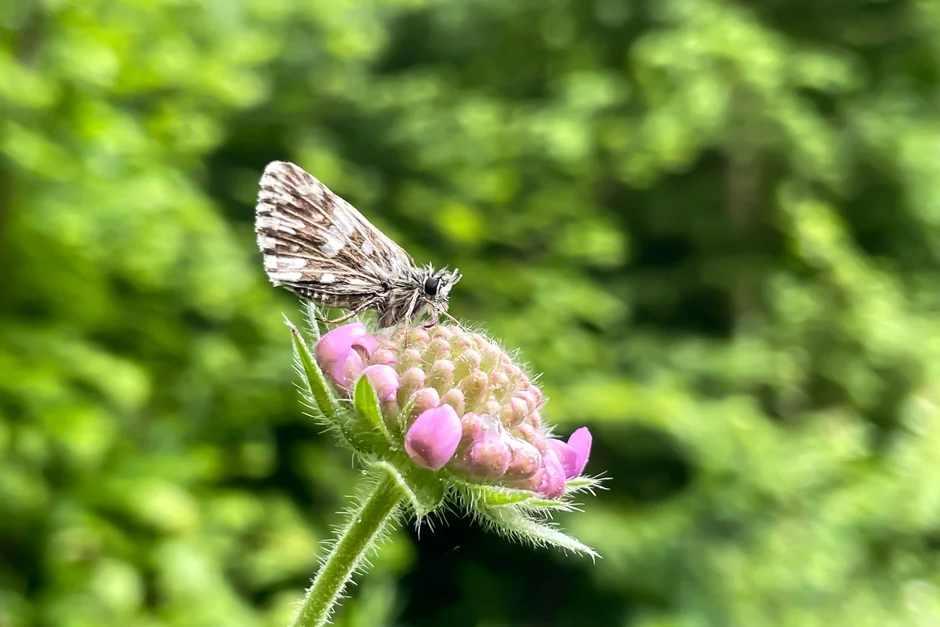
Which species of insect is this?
Pyrgus malvae
